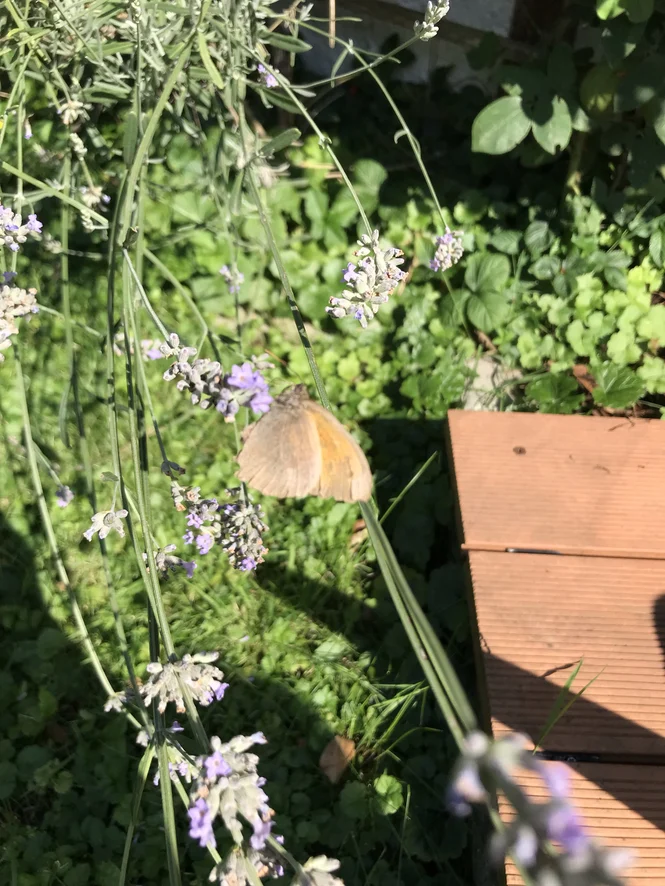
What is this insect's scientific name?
Maniola jurtina
